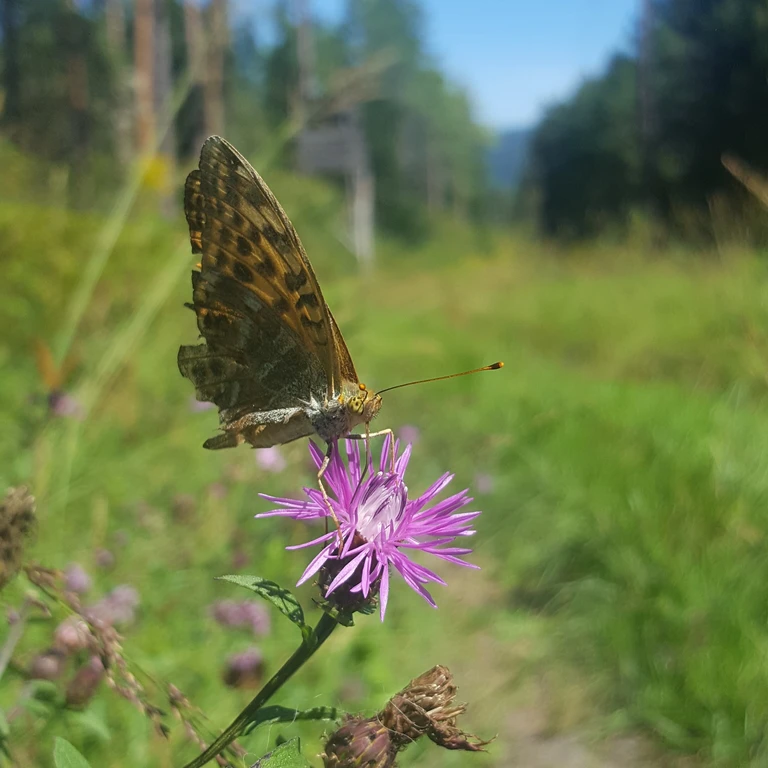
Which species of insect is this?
Argynnis paphia
